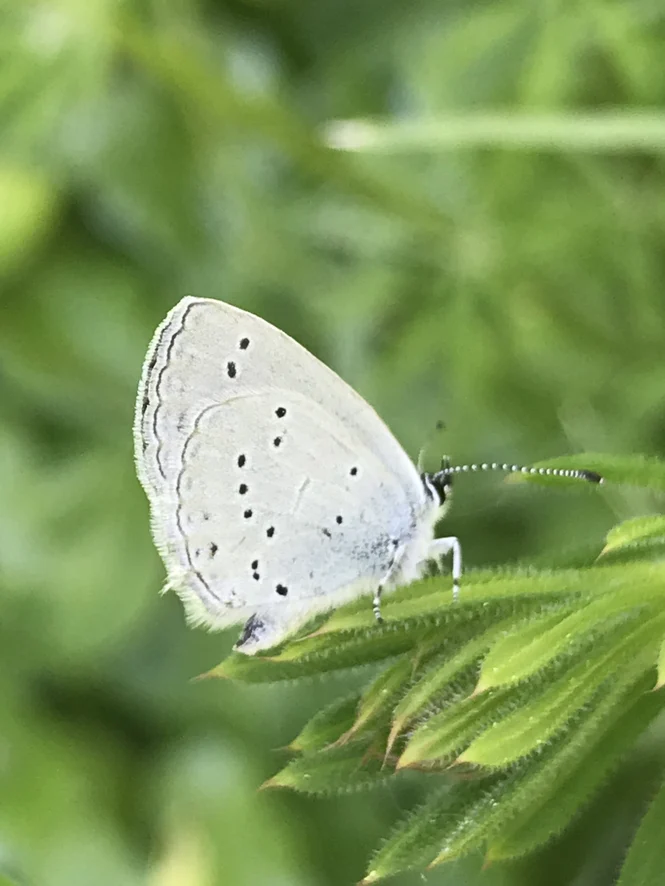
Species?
Cupido decolorata (also Elkalyce decolorata)
